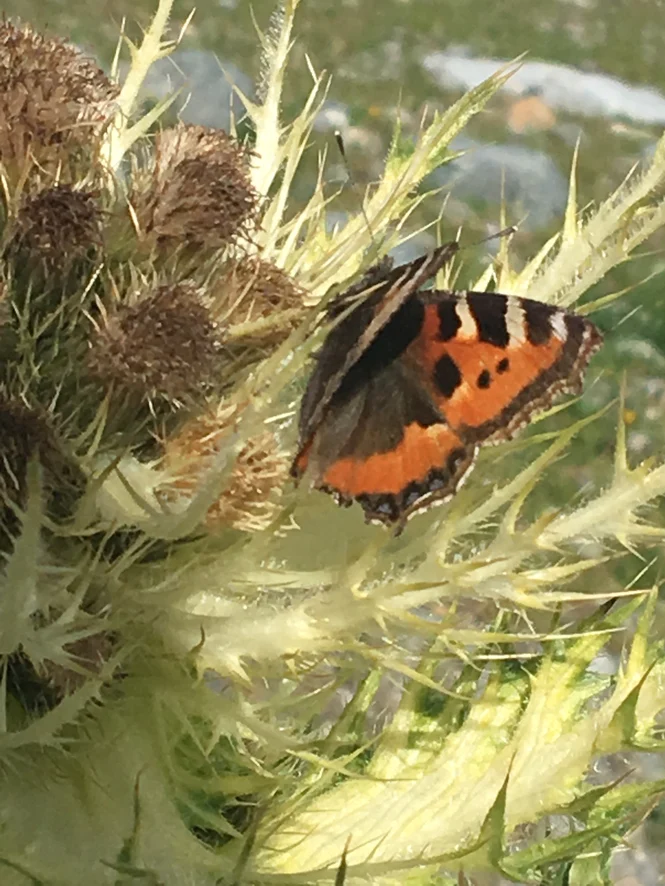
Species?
Aglais urticae
